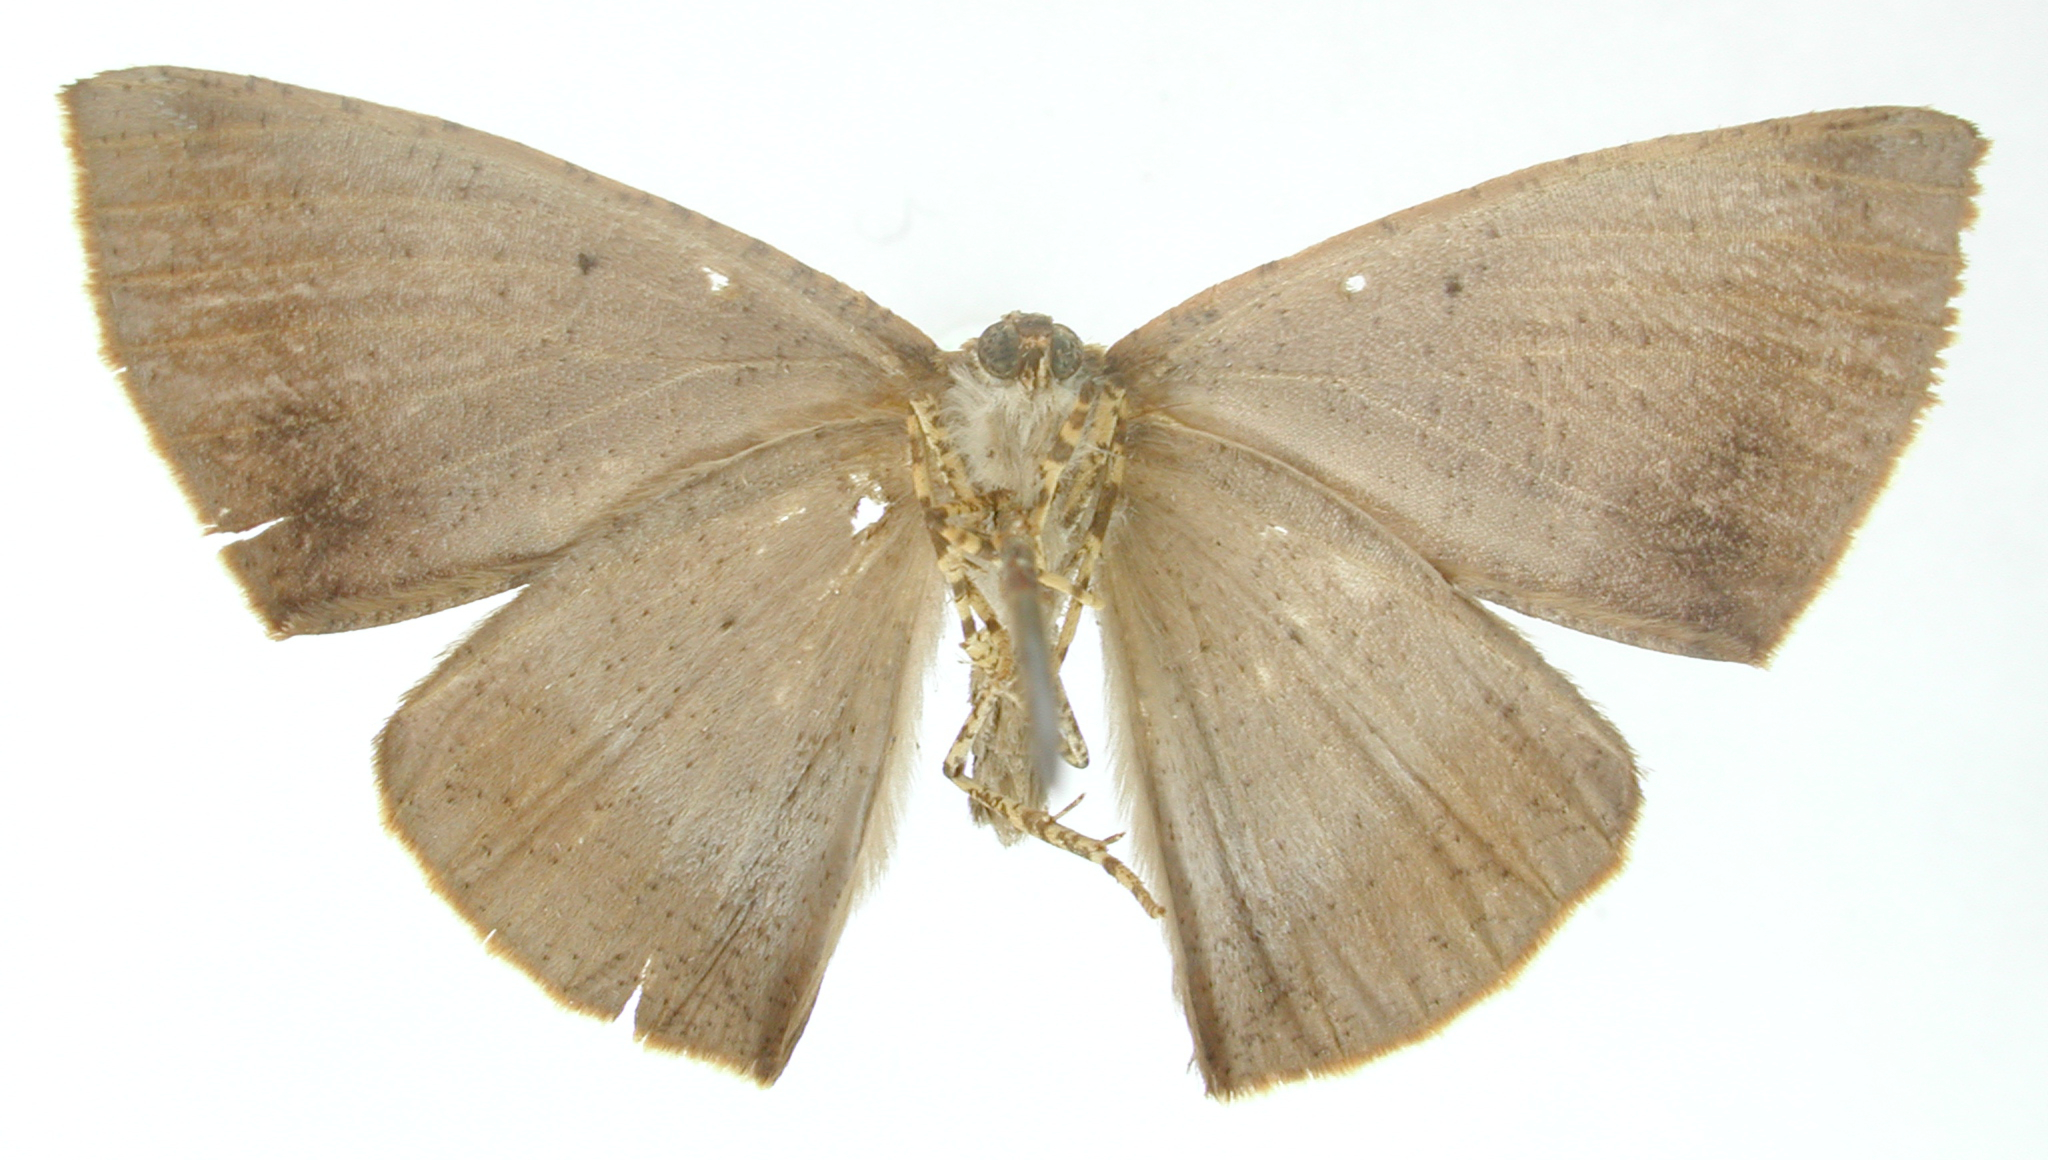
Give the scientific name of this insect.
Polla aristariodes
